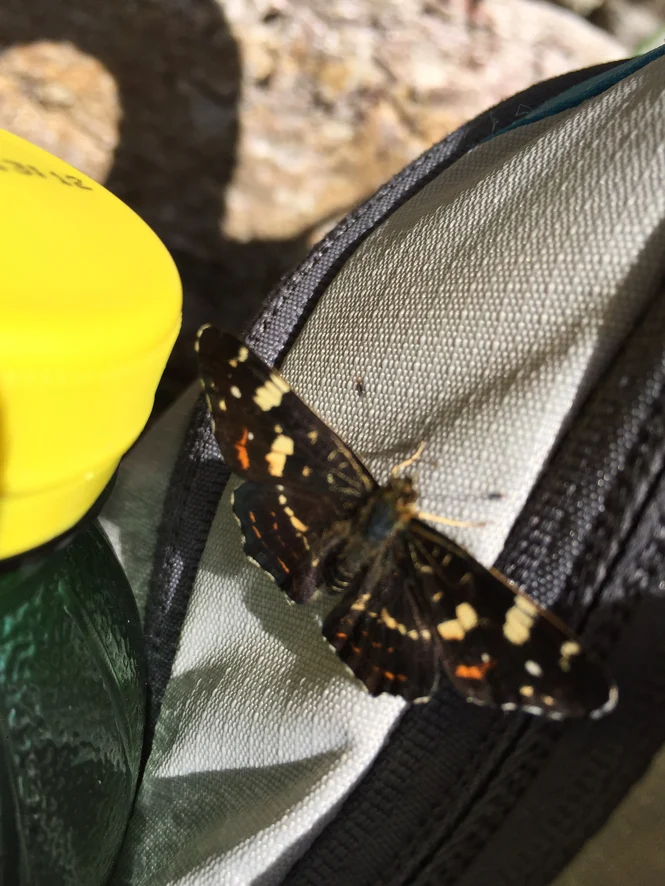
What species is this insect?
Araschnia levana
